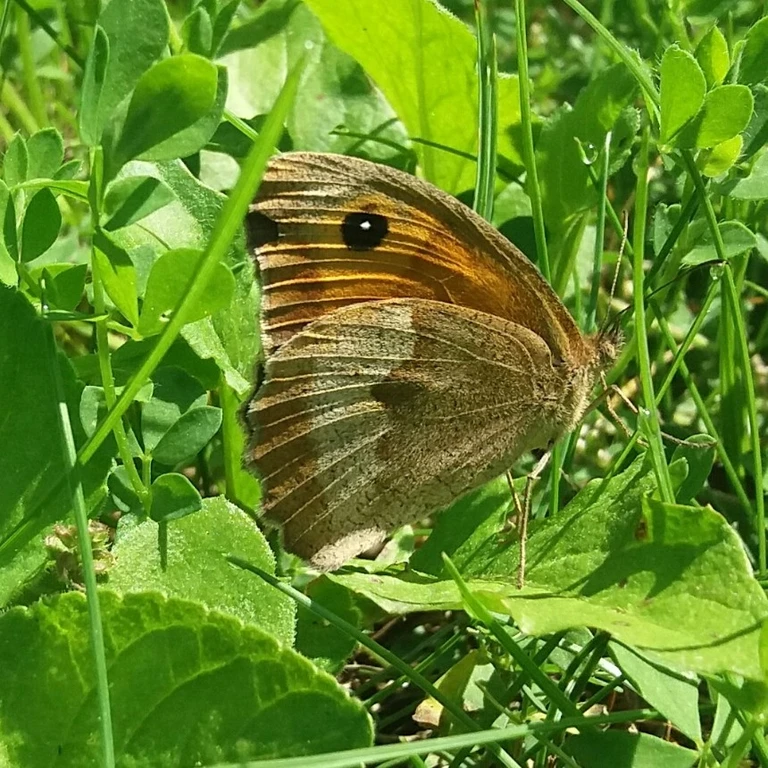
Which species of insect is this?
Maniola jurtina
